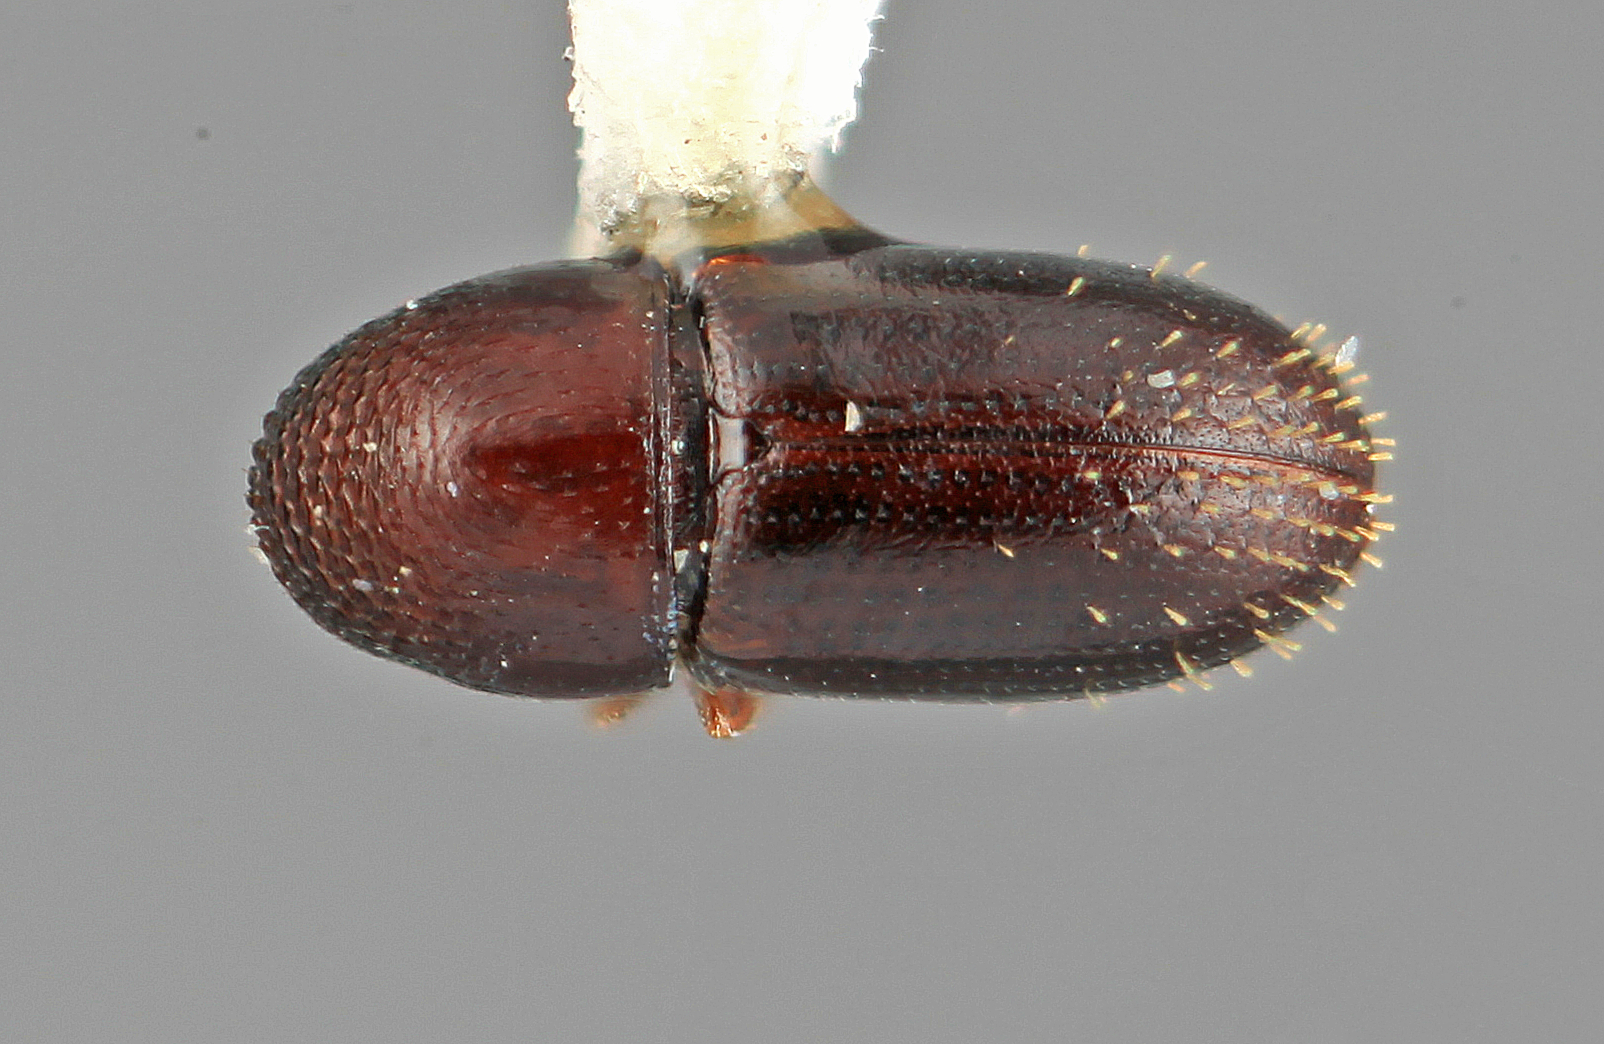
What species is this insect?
Araptus vinnulus
